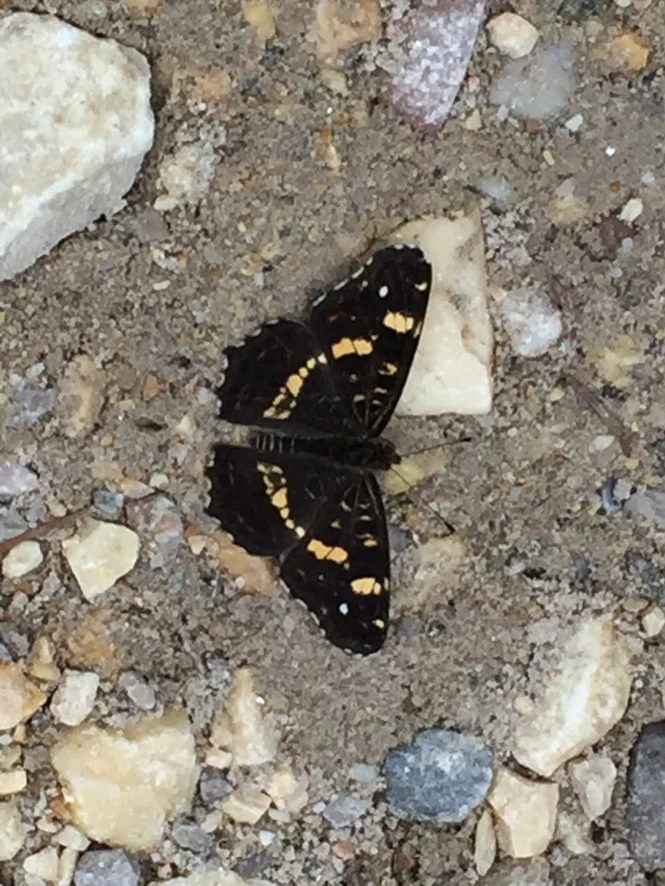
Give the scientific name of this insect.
Araschnia levana
